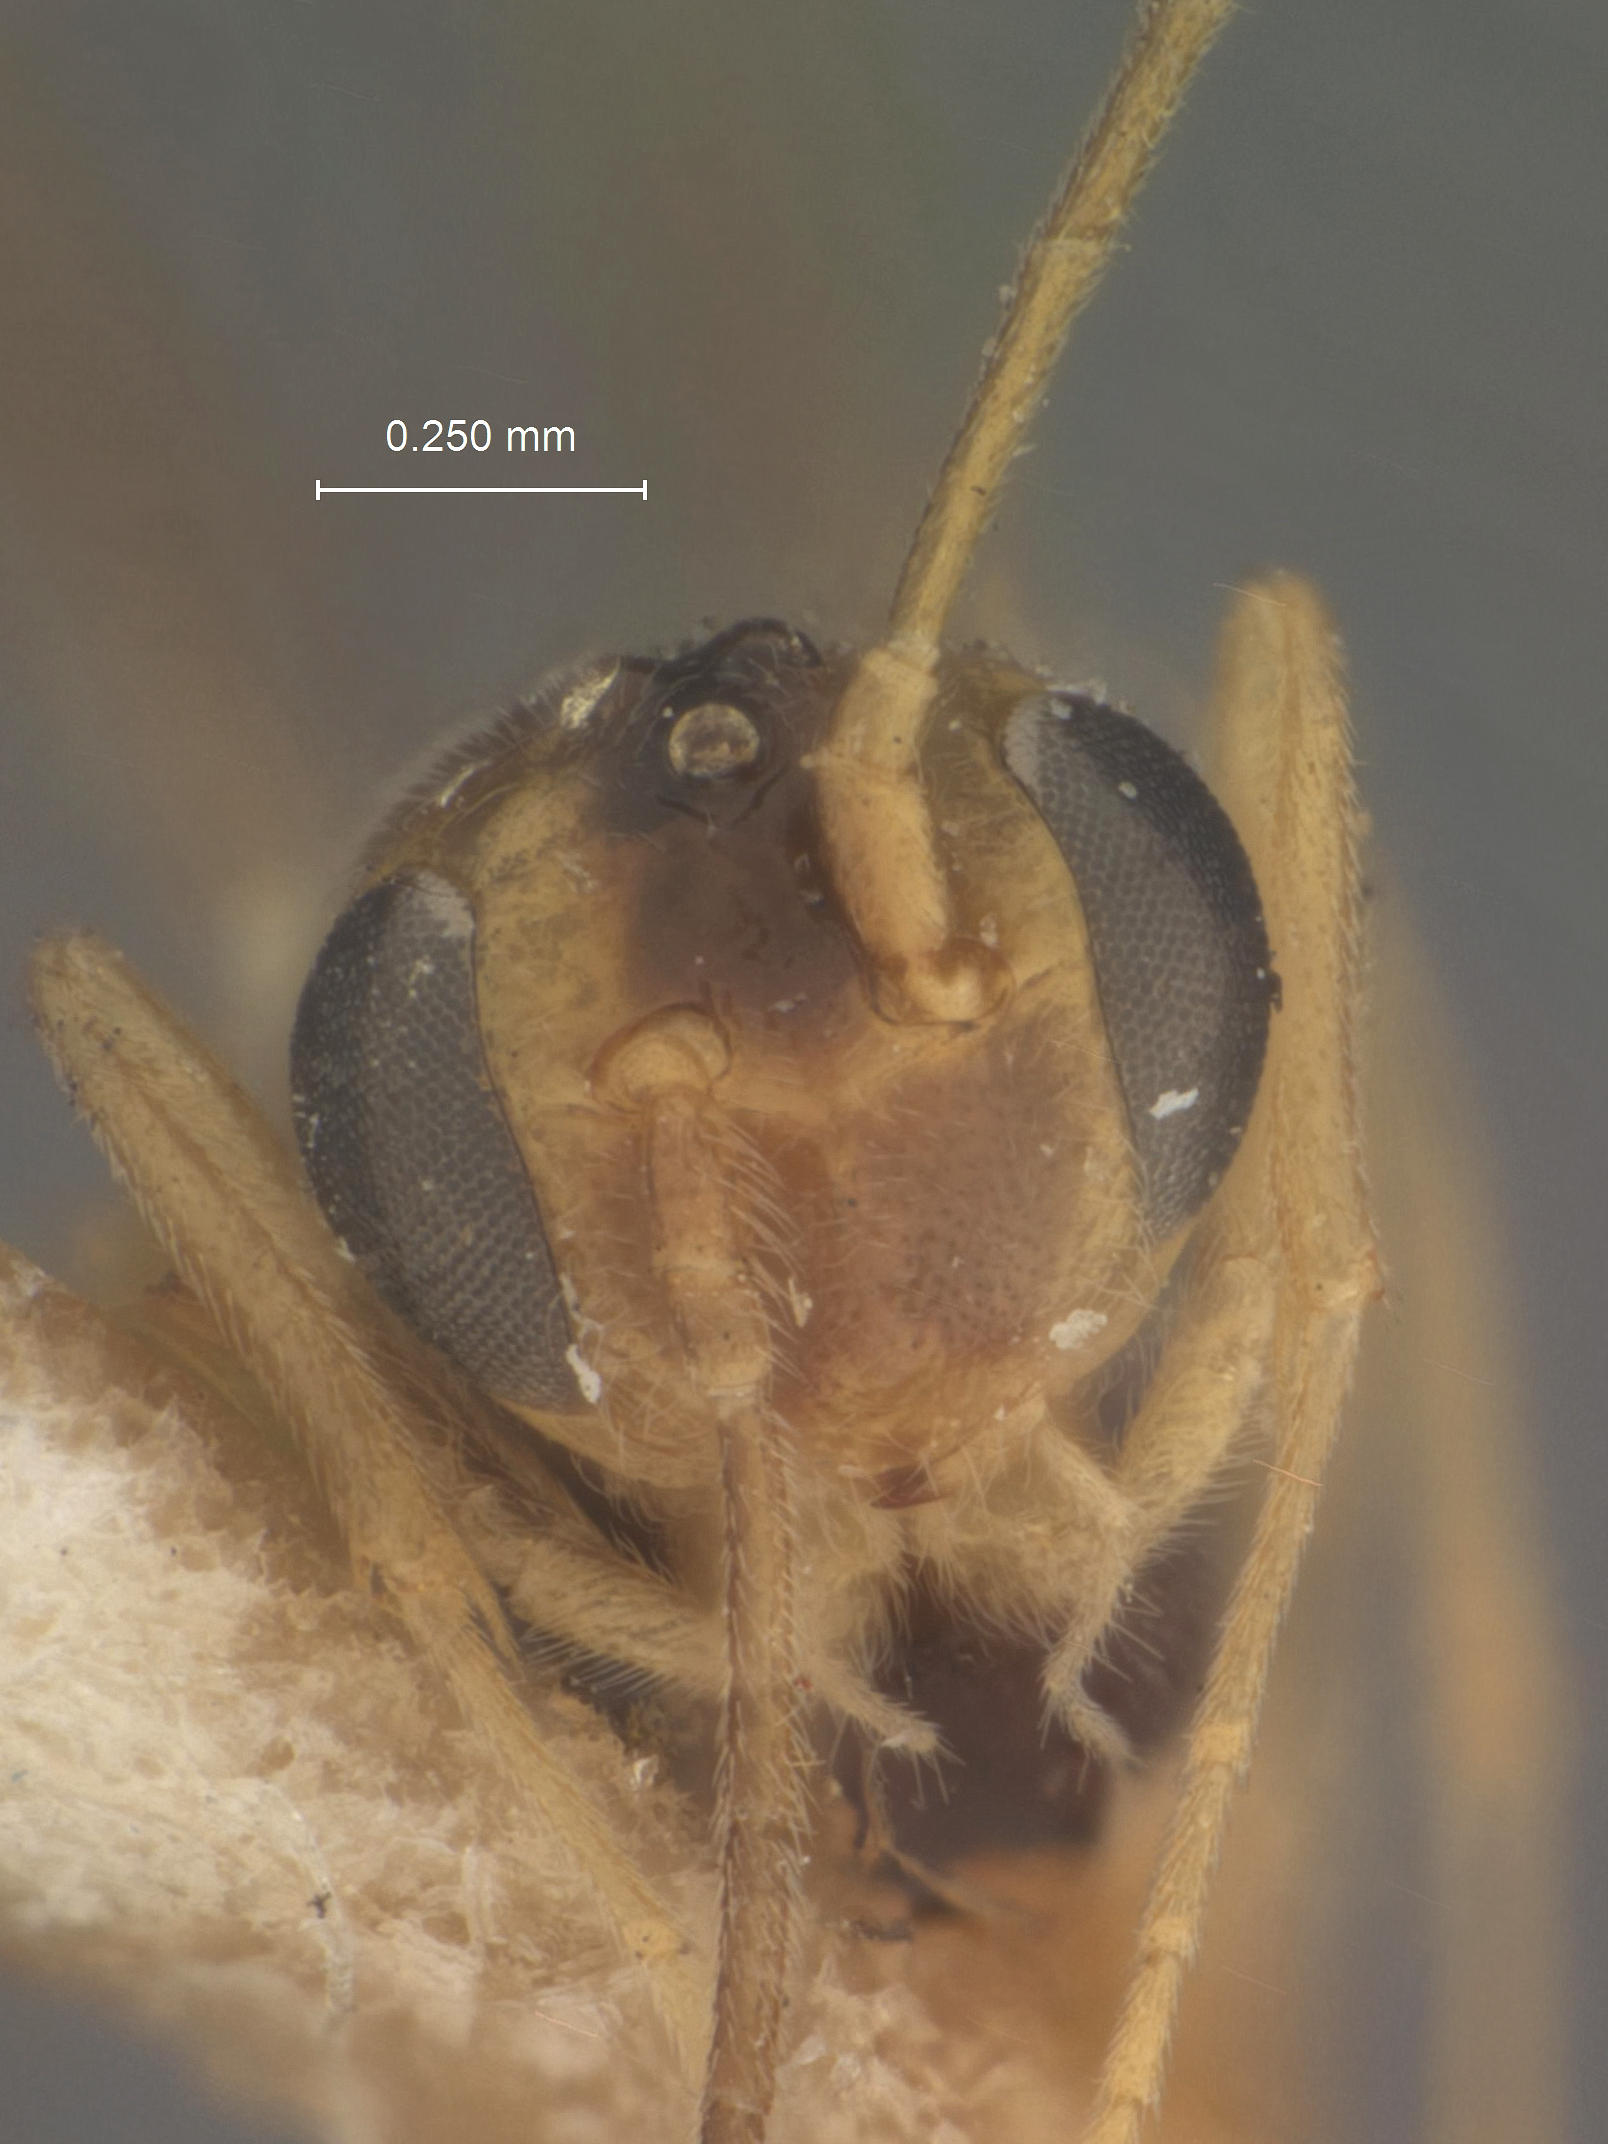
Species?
Mesochorus frontalis
